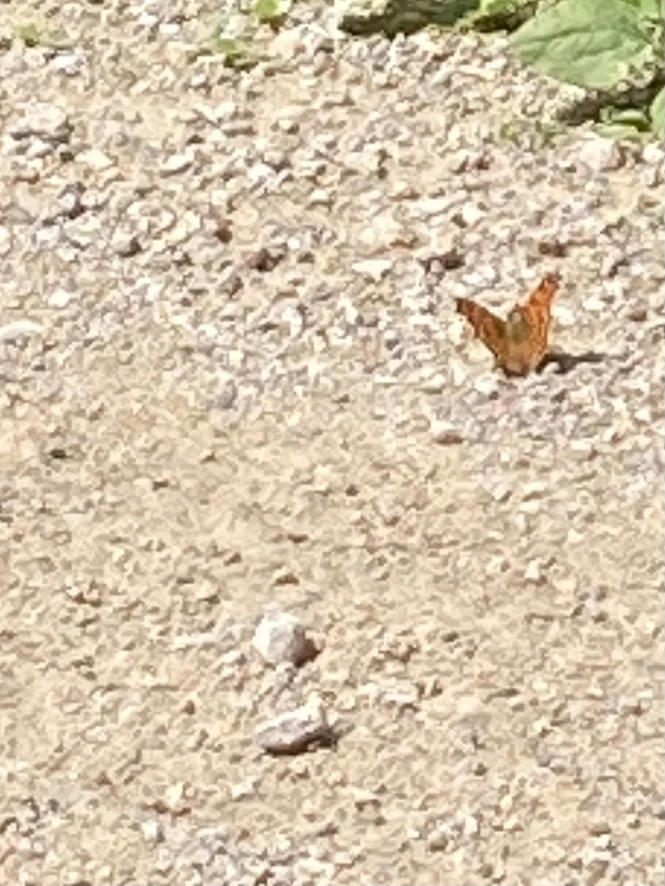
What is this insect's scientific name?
Polygonia c-album
